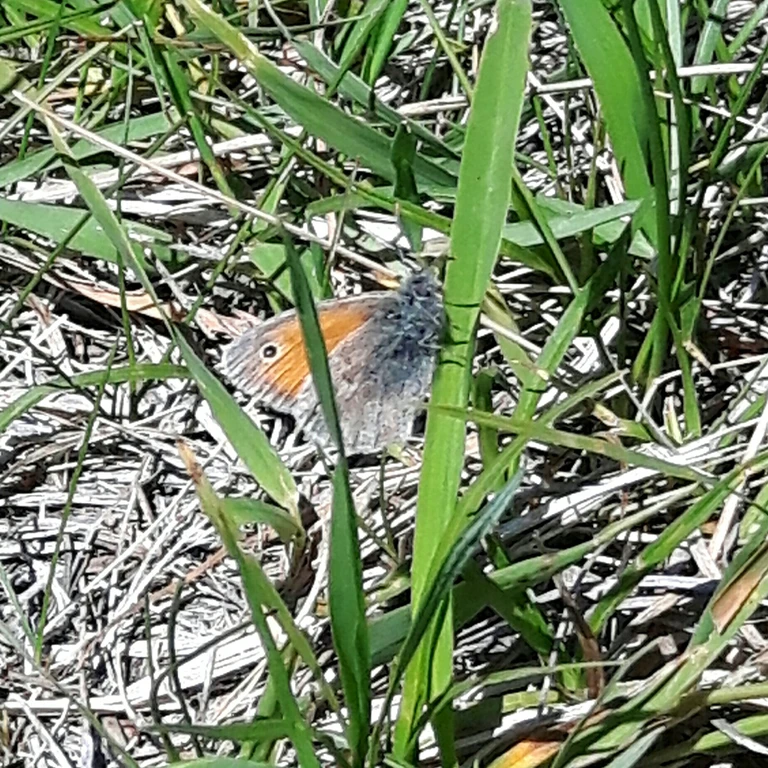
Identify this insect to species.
Coenonympha pamphilus
